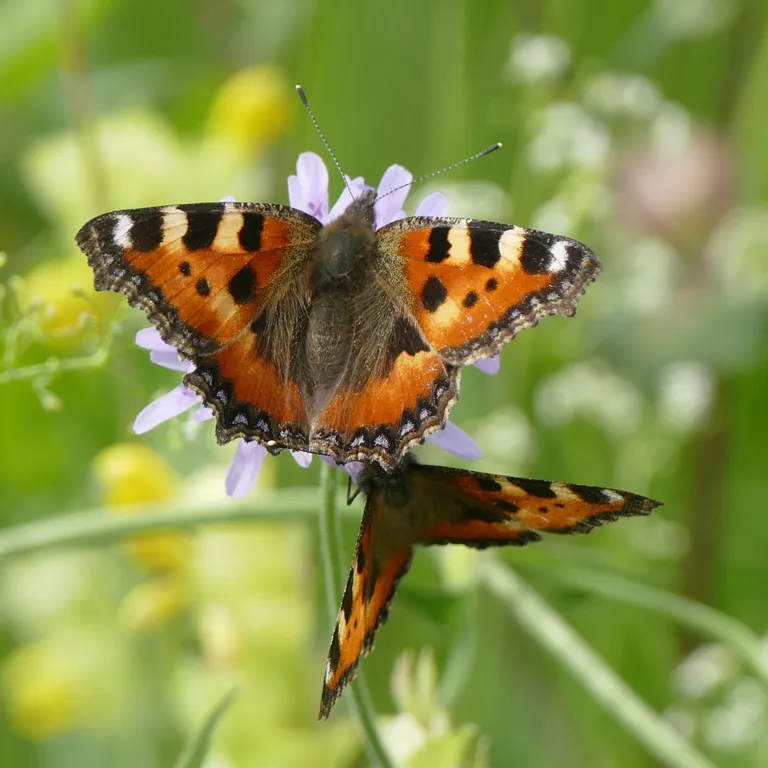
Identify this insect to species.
Aglais urticae
